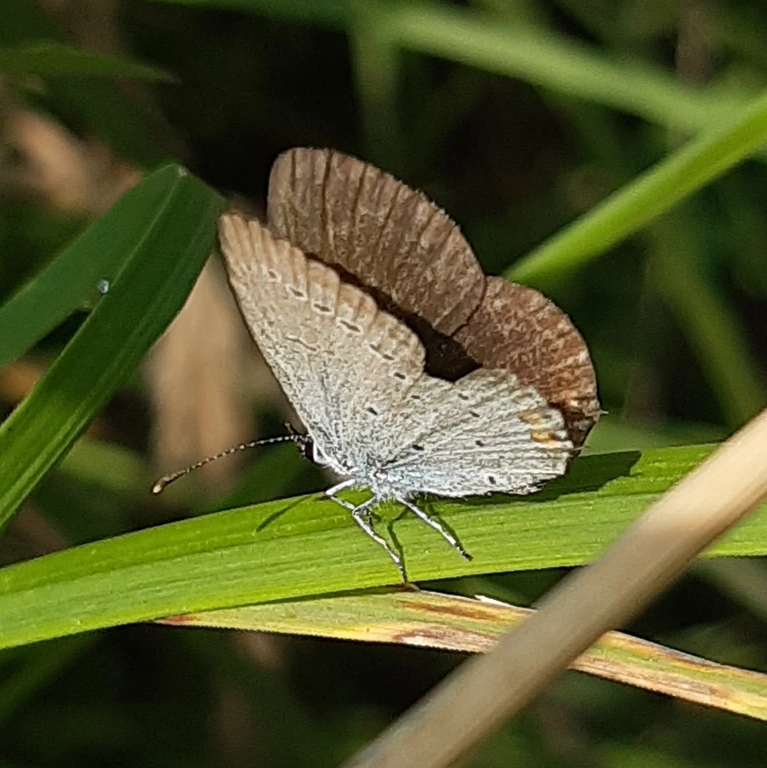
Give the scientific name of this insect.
Cupido argiades (also Elkalyce argiades)
